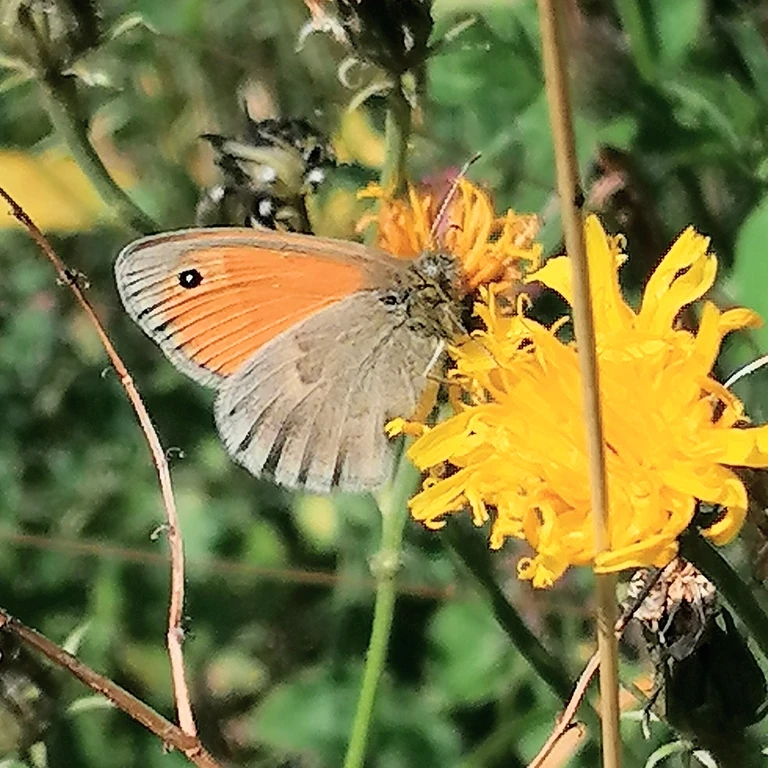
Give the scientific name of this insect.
Coenonympha pamphilus
